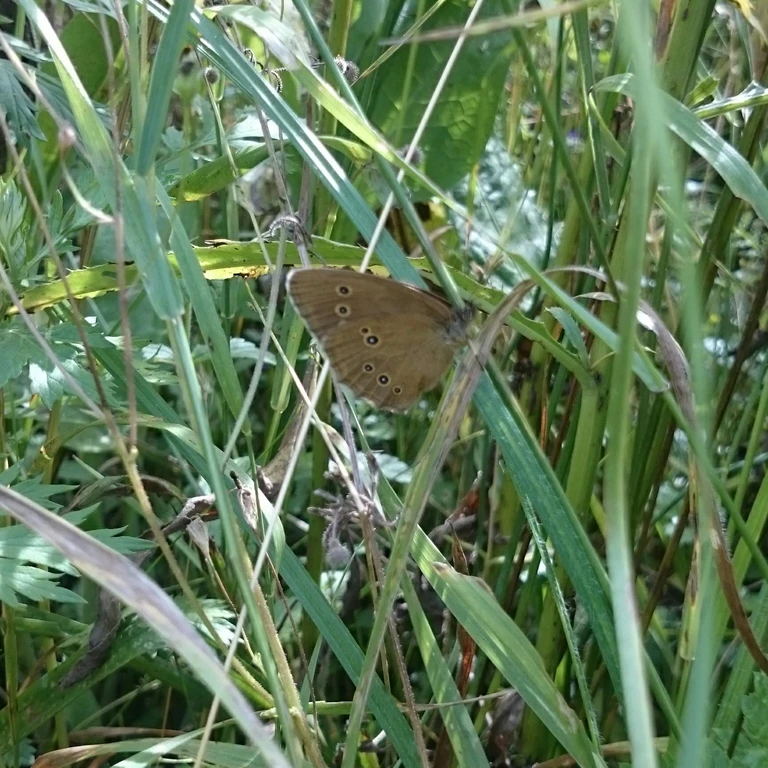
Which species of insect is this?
Aphantopus hyperantus
